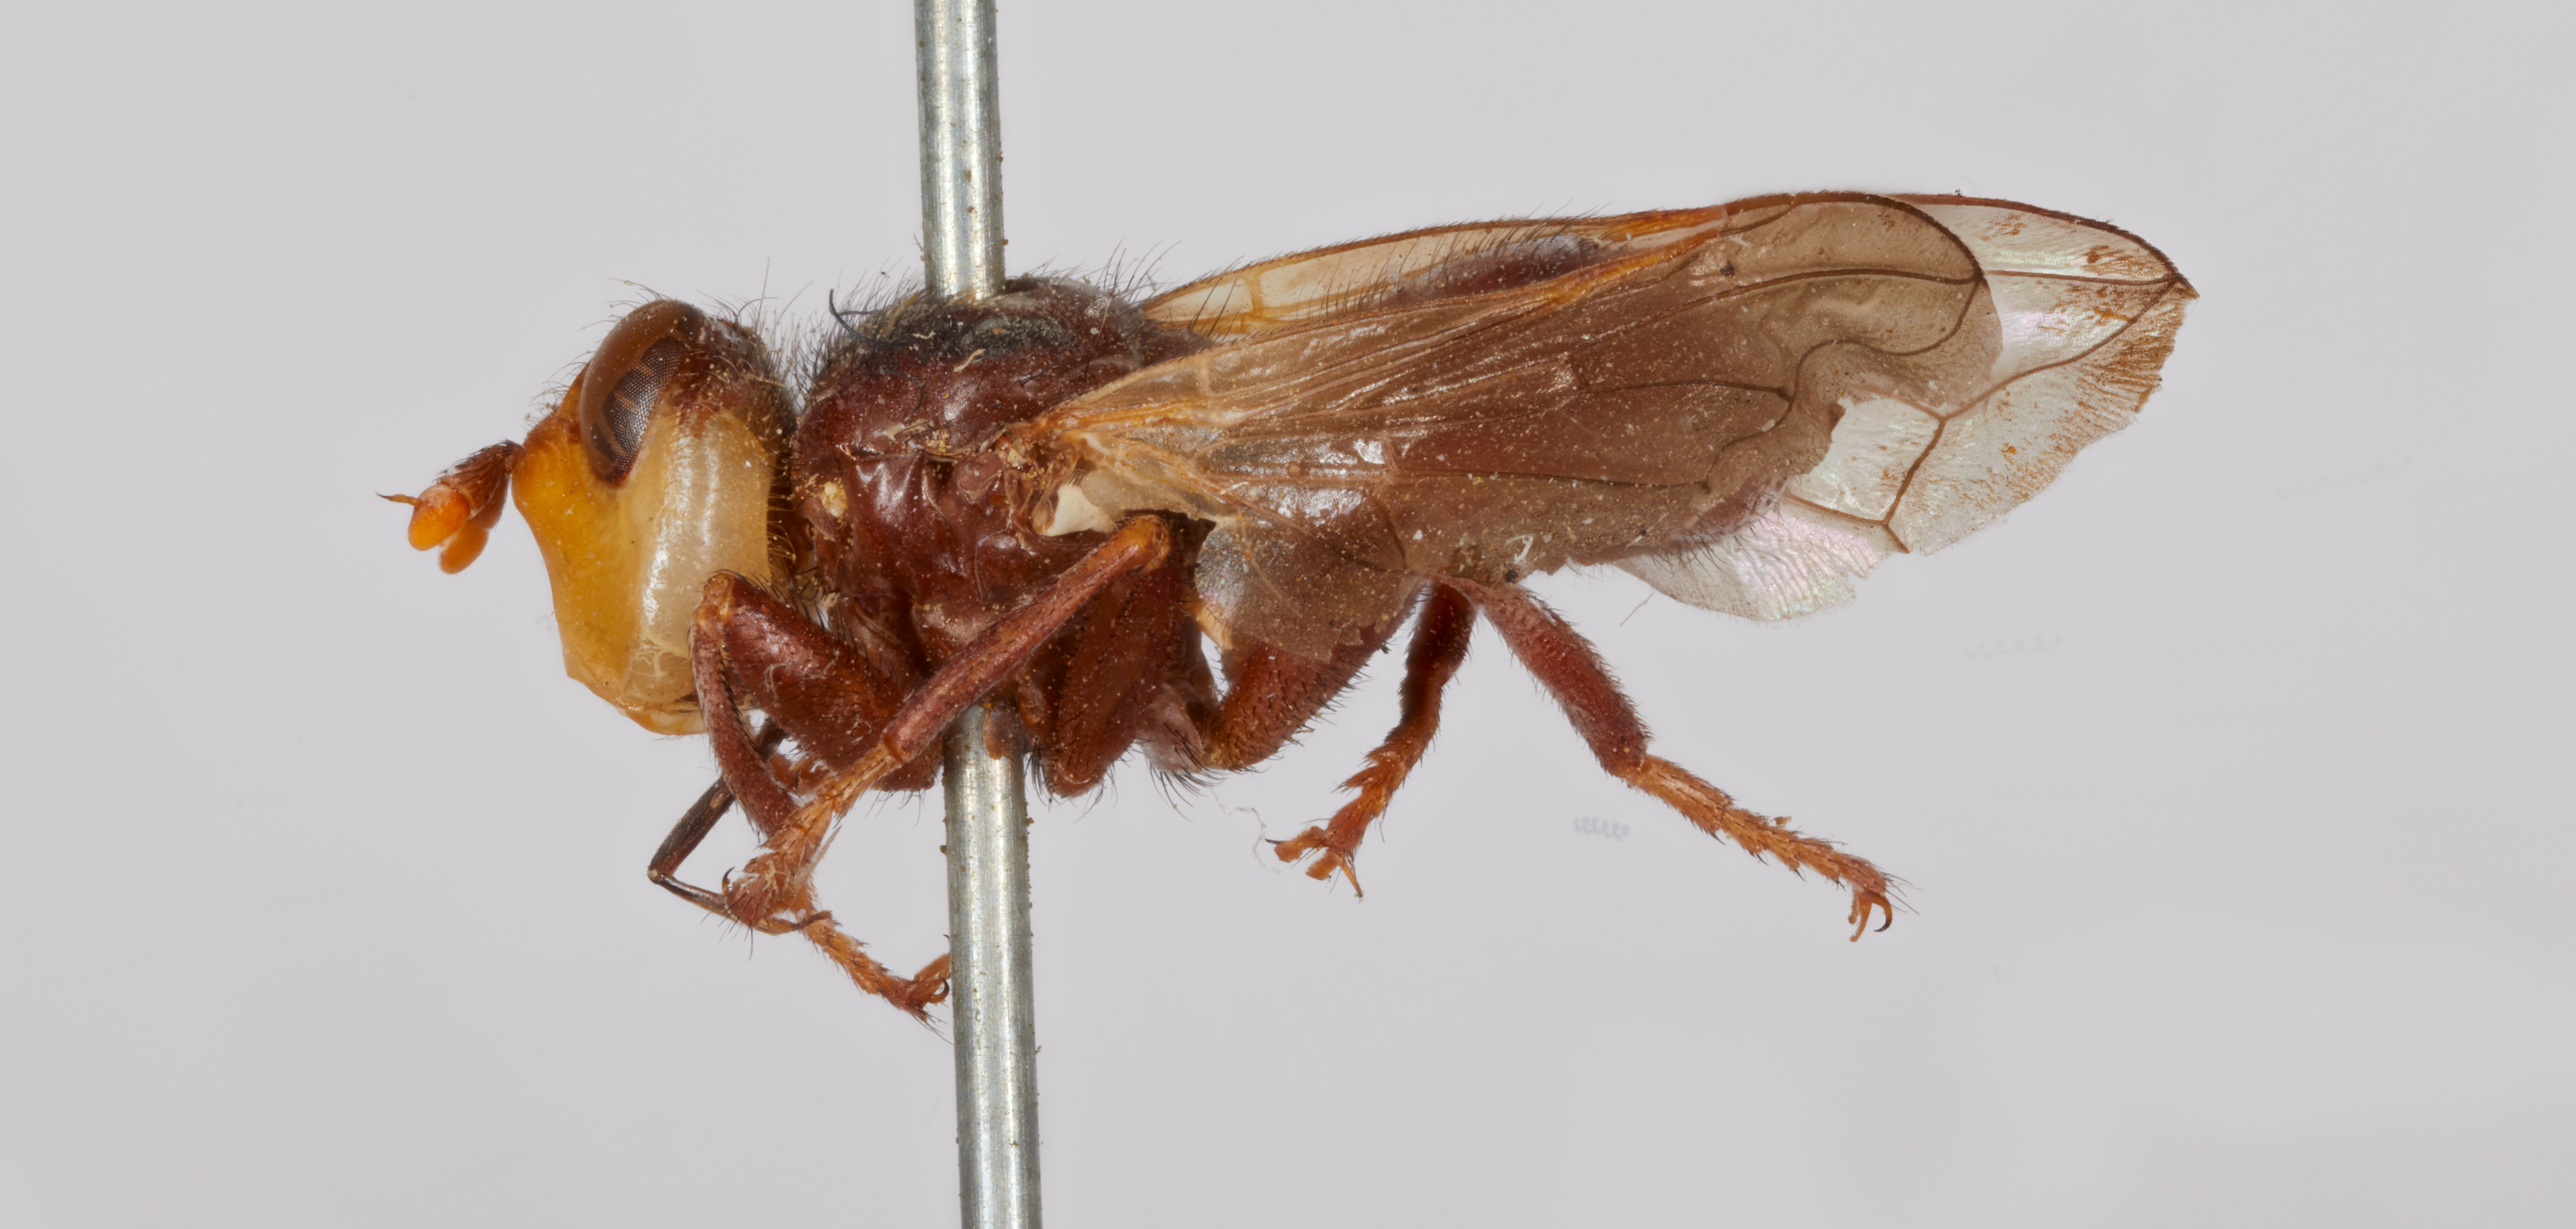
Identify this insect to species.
Myopa curticornis
